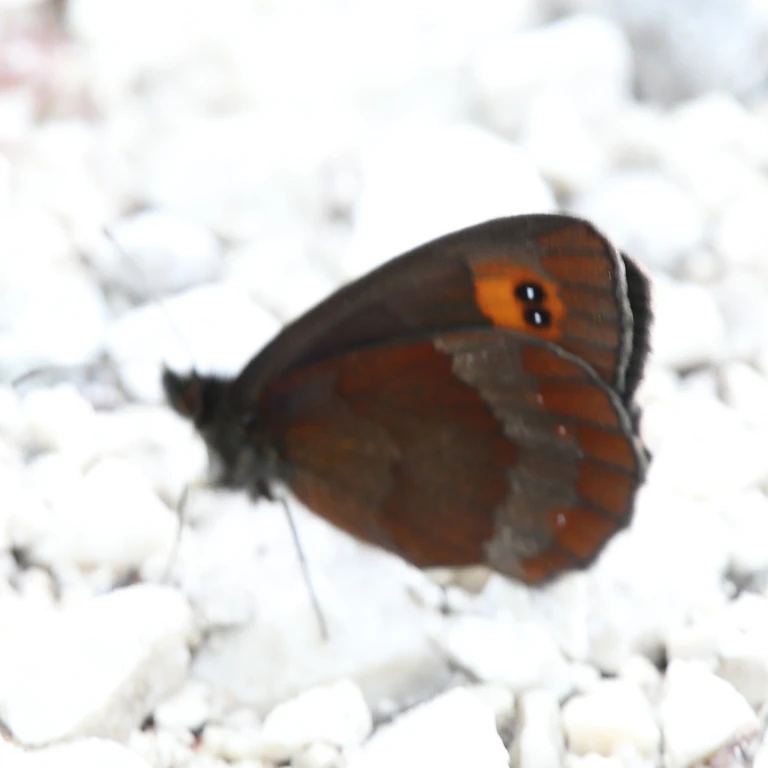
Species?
Erebia aethiops
